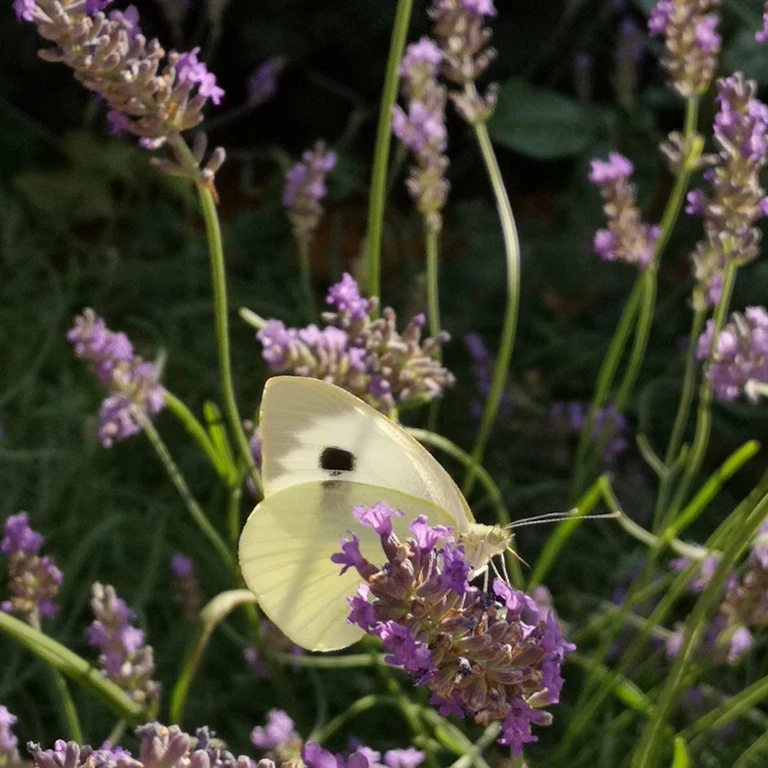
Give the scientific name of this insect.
Pieris brassicae
